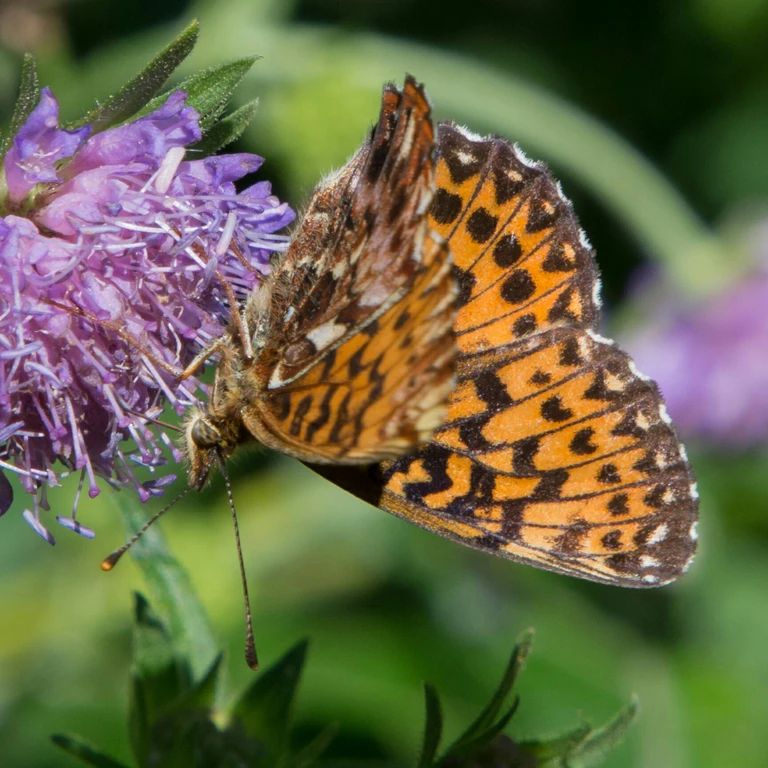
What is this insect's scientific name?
Boloria titania
